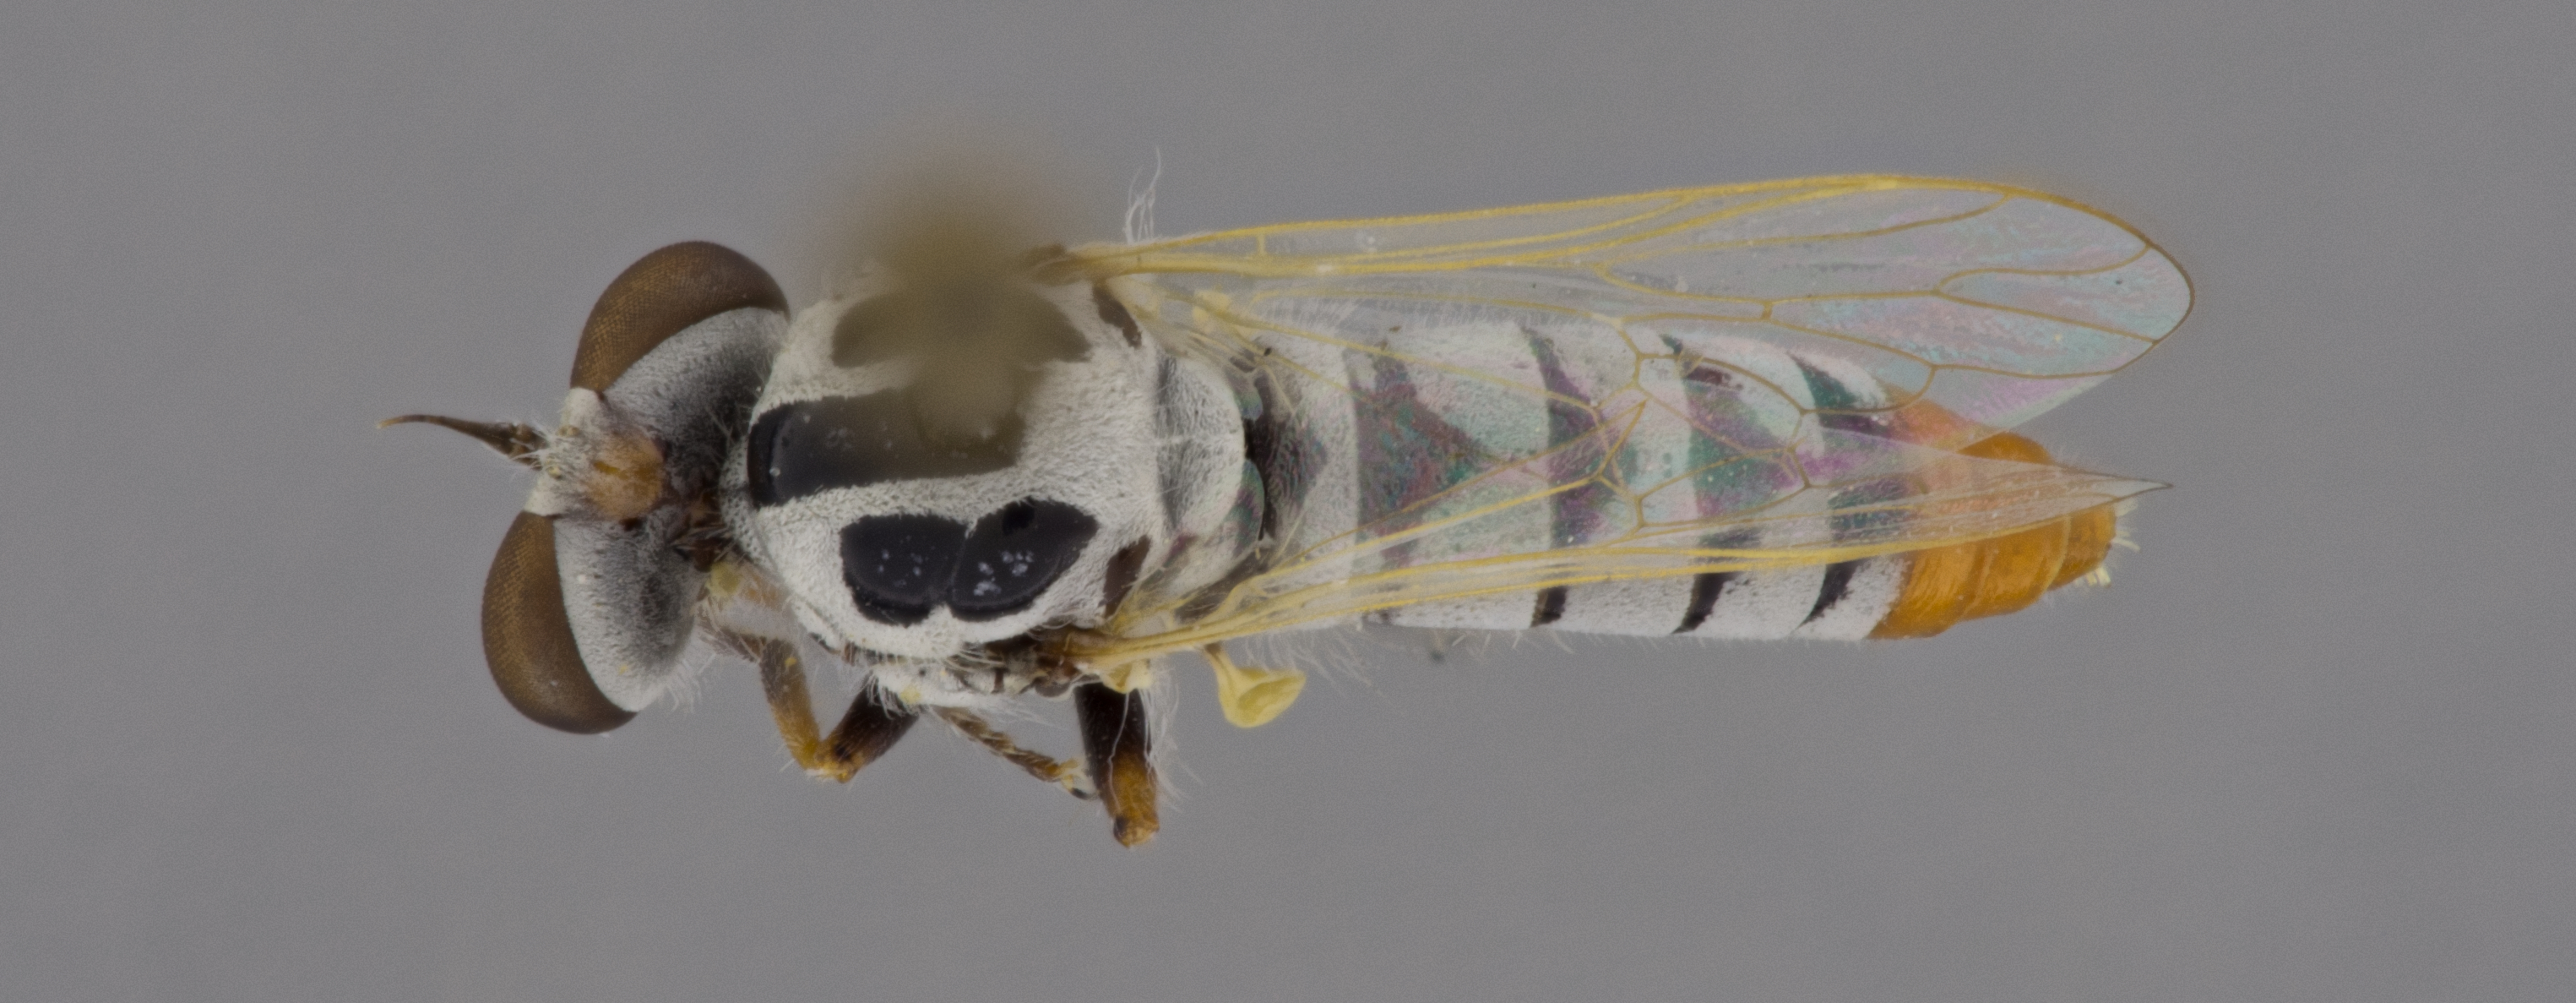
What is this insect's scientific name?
Itolia timberlakei
